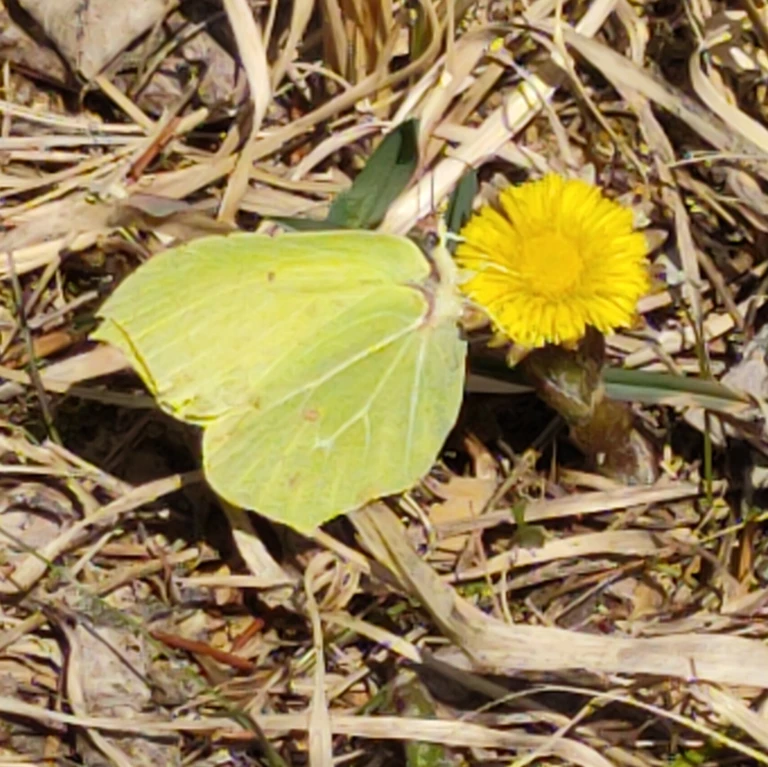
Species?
Gonepteryx rhamni
